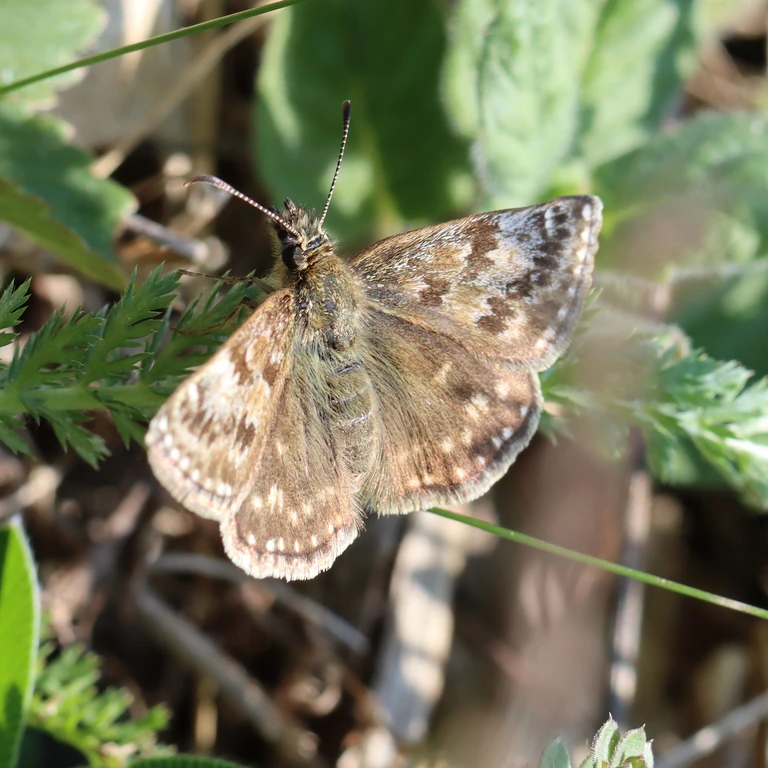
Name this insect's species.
Erynnis tages
